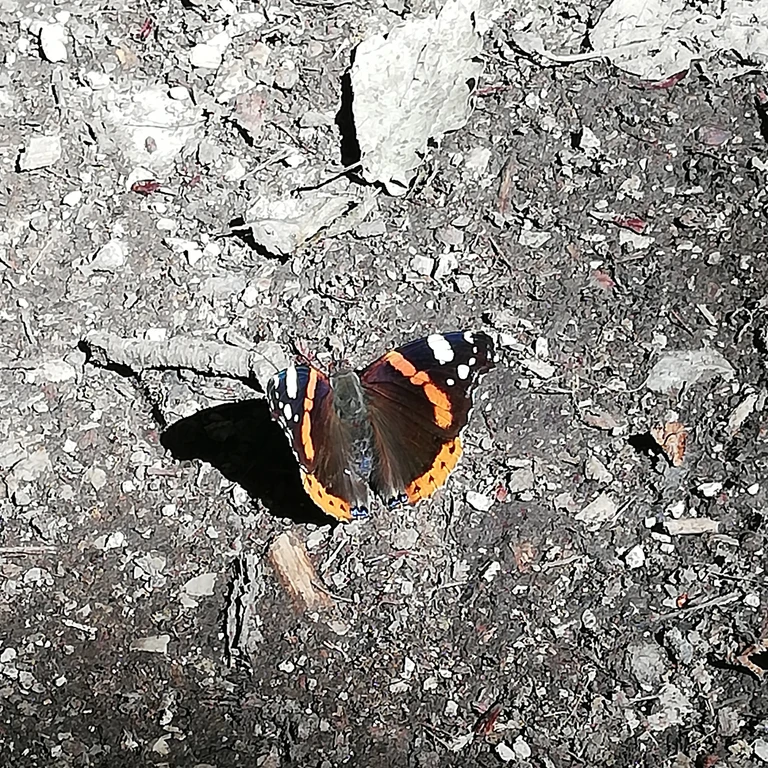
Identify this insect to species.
Vanessa atalanta
